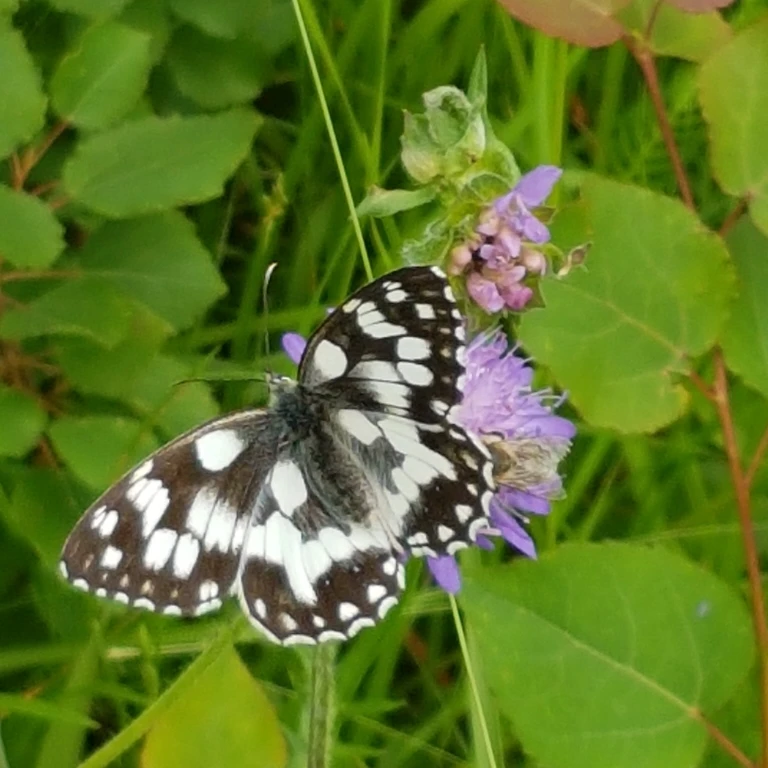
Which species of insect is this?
Melanargia galathea
